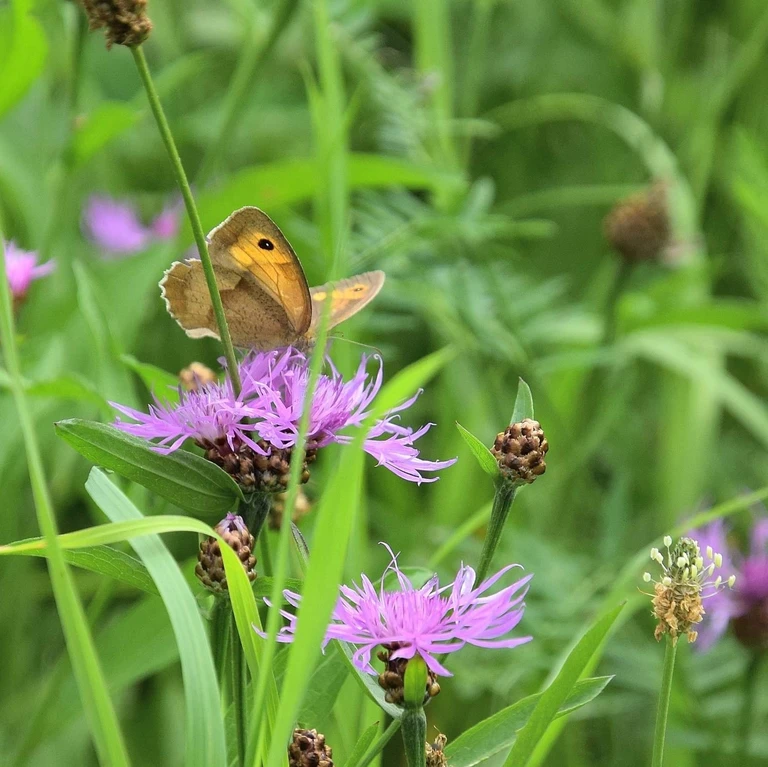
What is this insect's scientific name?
Maniola jurtina
